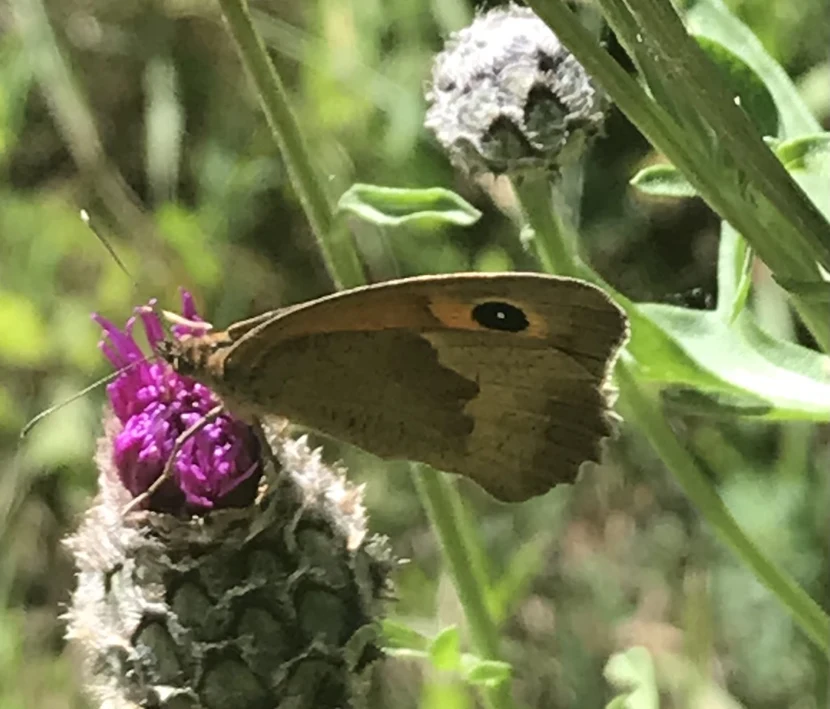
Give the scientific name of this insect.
Maniola jurtina
